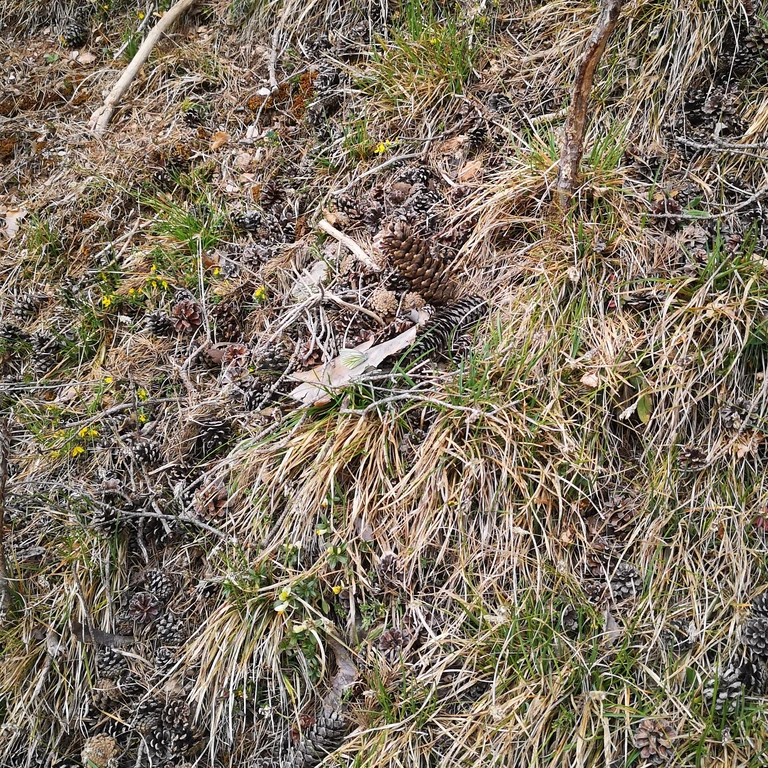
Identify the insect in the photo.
Pieris napi
